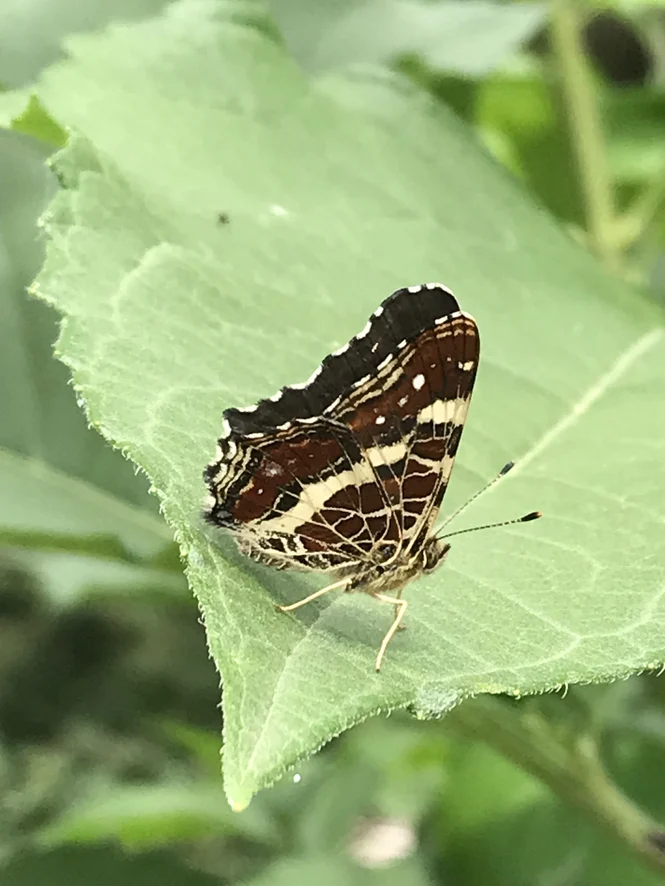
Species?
Araschnia levana
